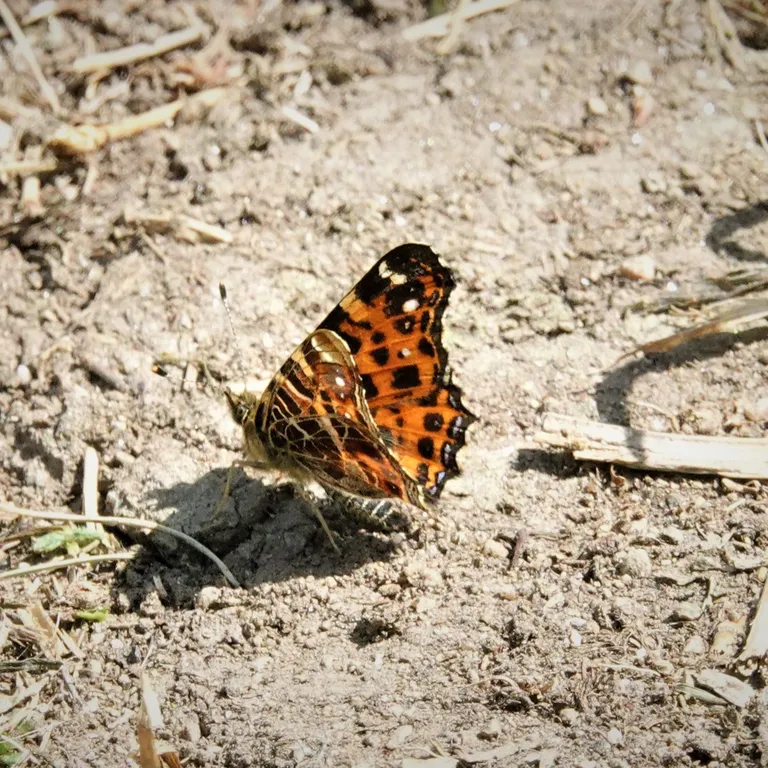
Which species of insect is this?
Araschnia levana
